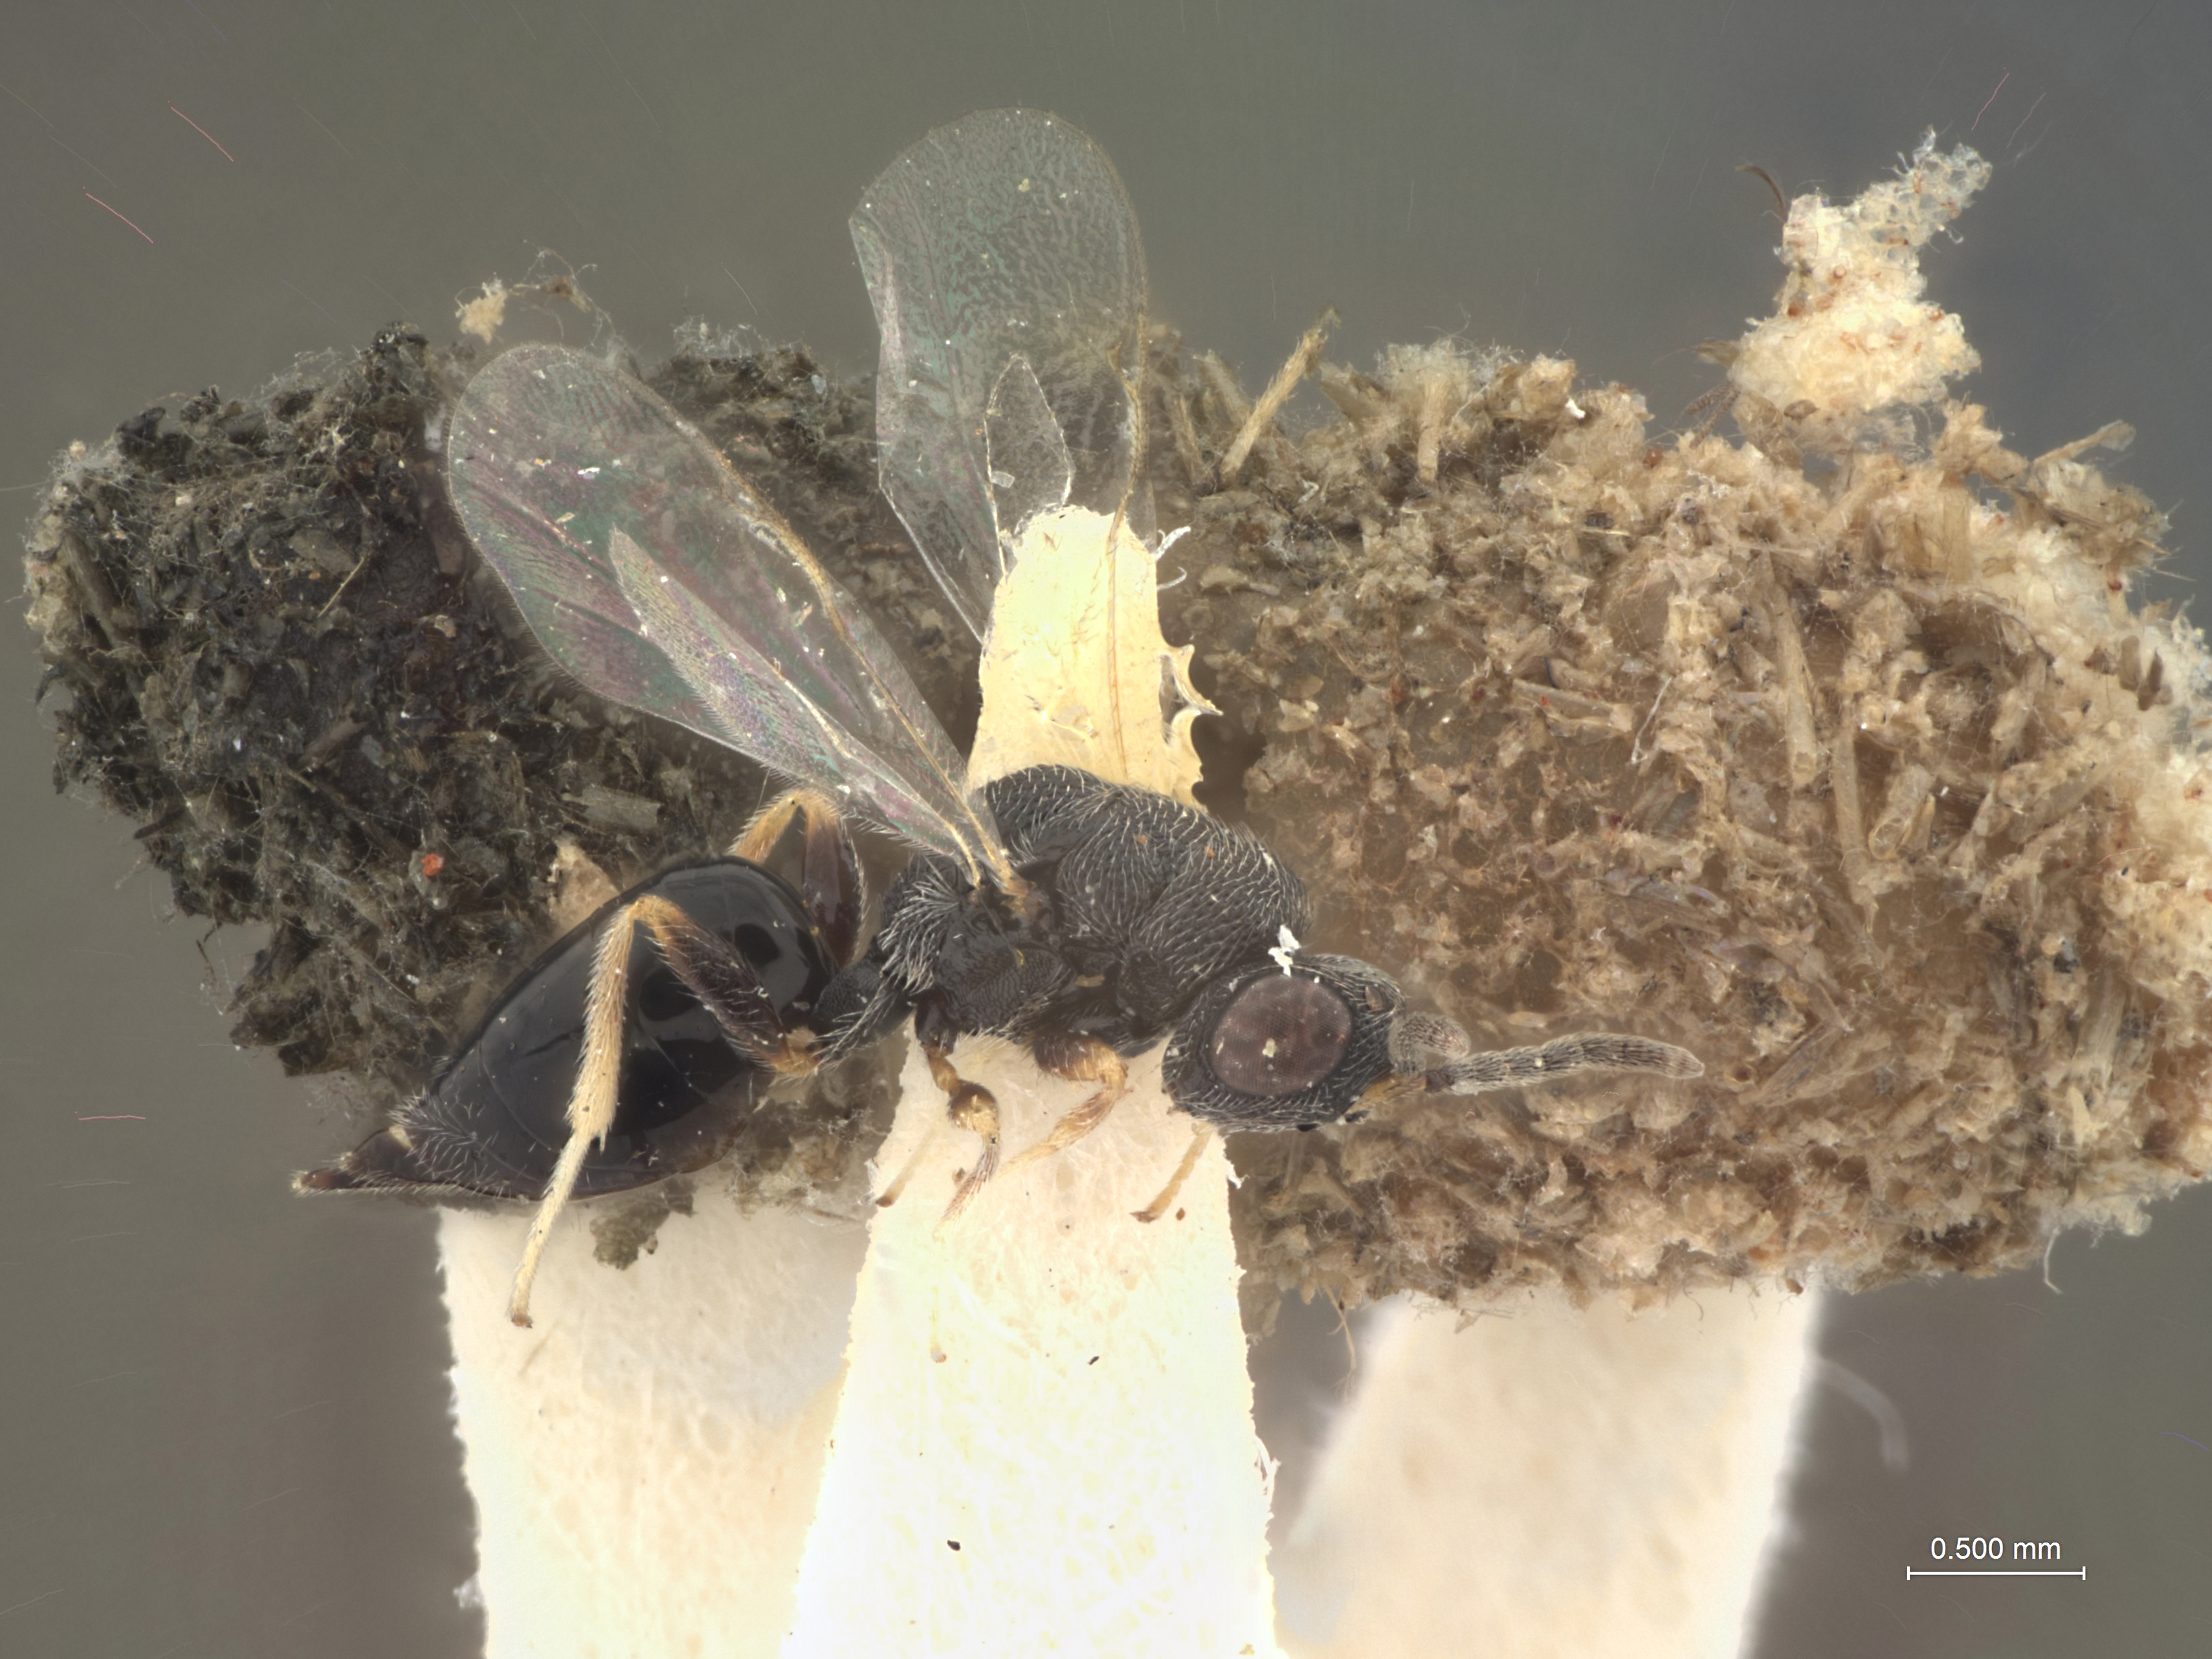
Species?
Eurytoma inornata
